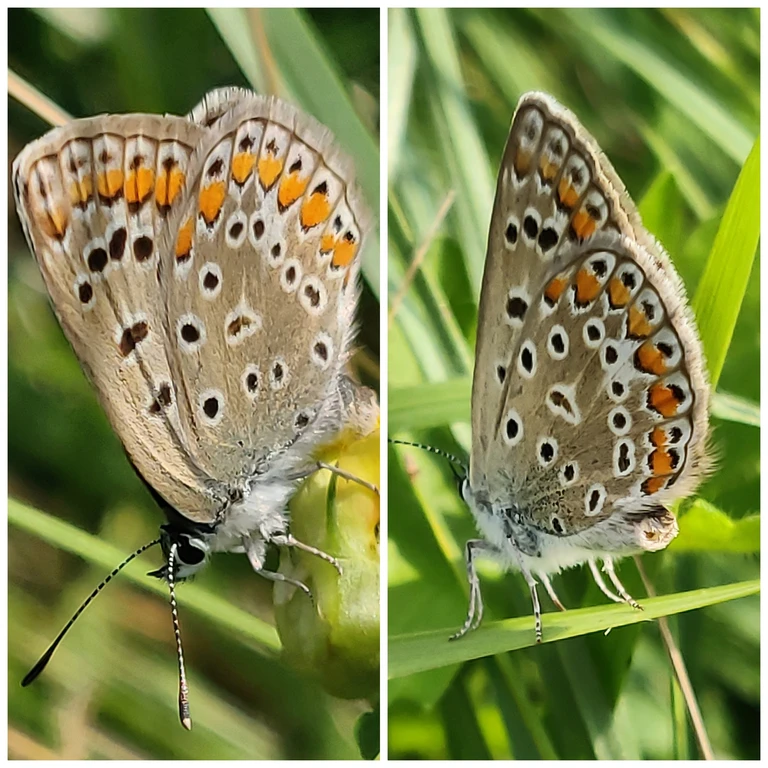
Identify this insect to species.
Polyommatus icarus
